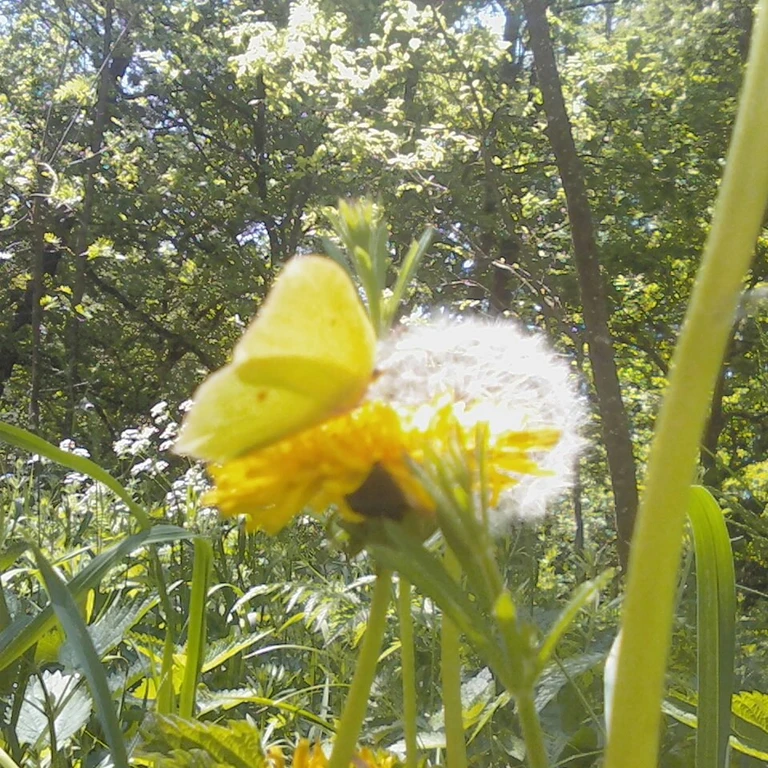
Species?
Gonepteryx rhamni
